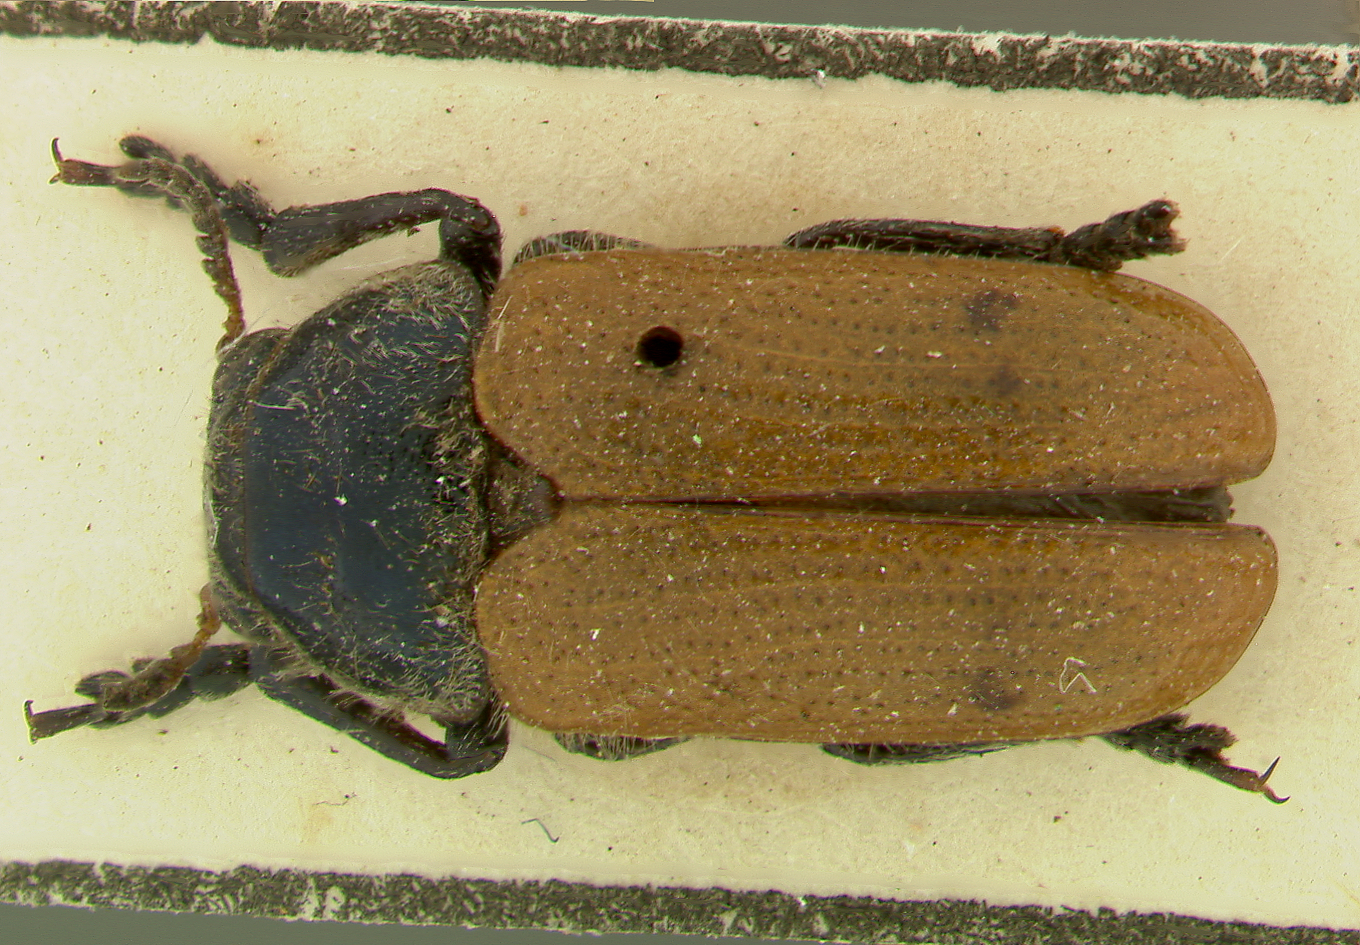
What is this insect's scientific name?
Epimela indica
